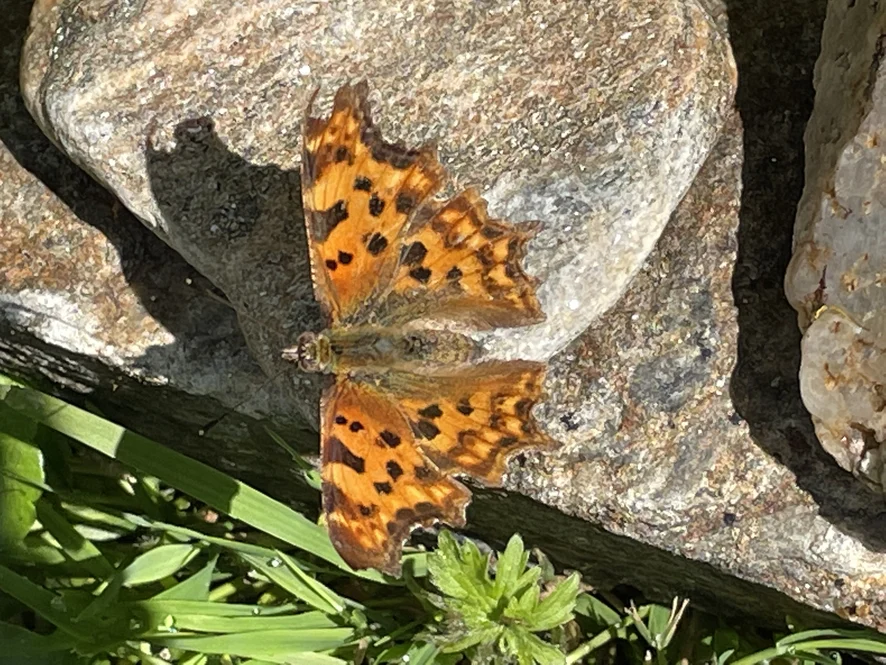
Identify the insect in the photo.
Polygonia c-album
